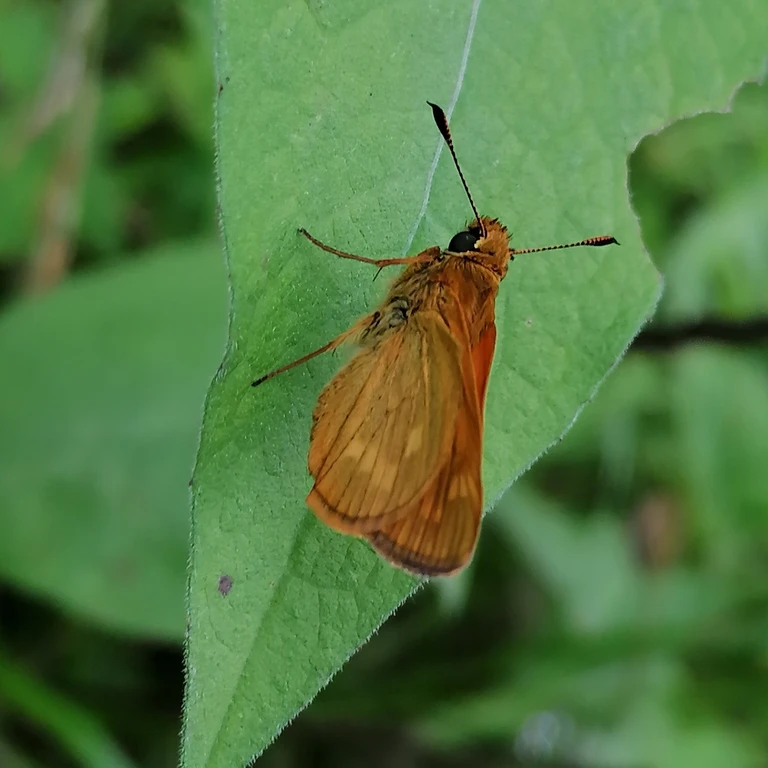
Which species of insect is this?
Ochlodes sylvanus (also Ochlodes venata)
